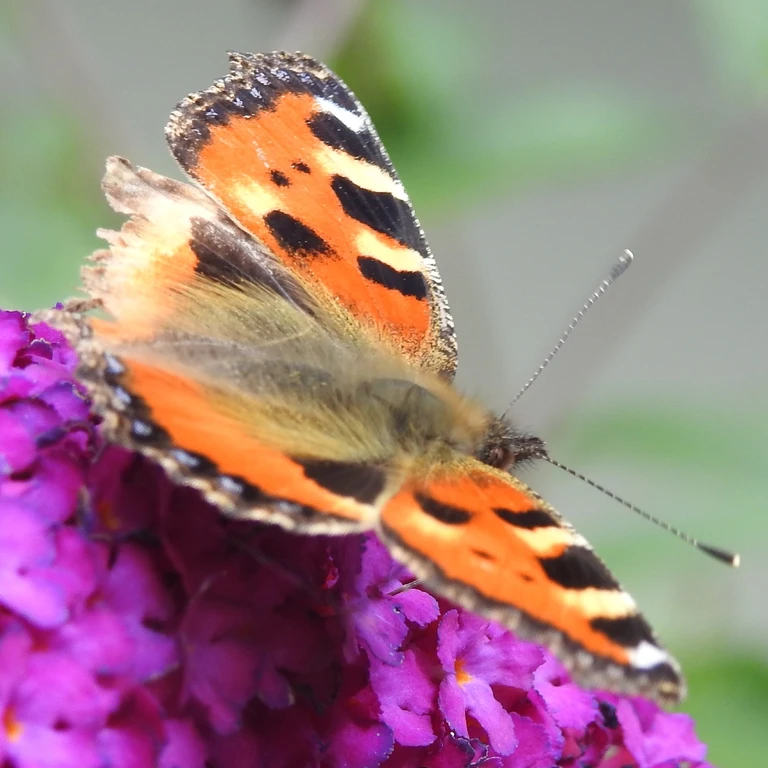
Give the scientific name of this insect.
Aglais urticae
